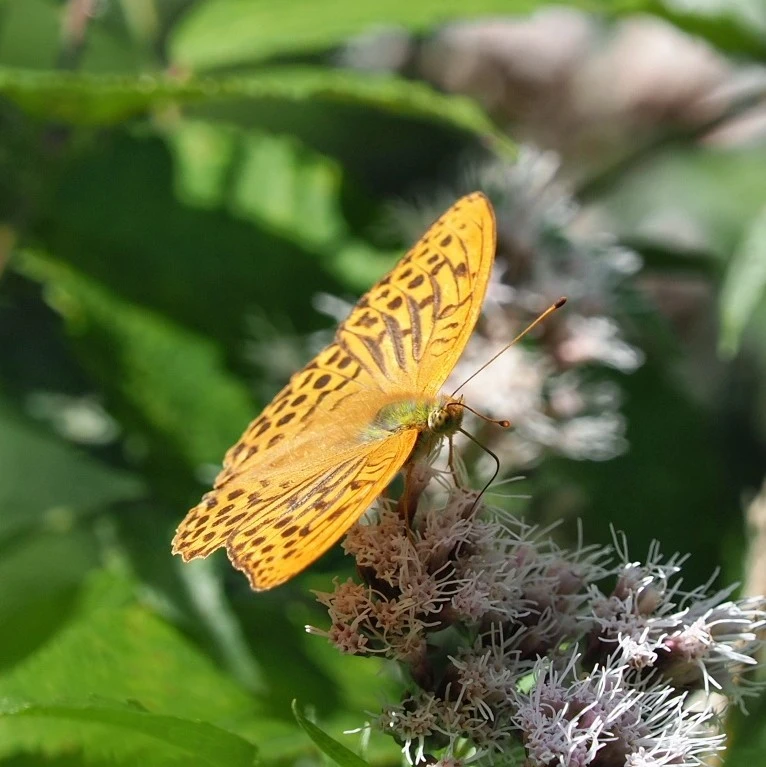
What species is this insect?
Argynnis paphia
